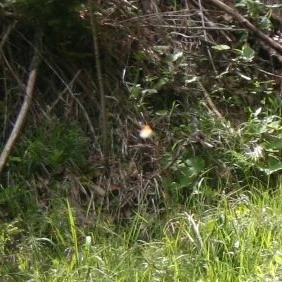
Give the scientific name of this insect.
Anthocharis cardamines
